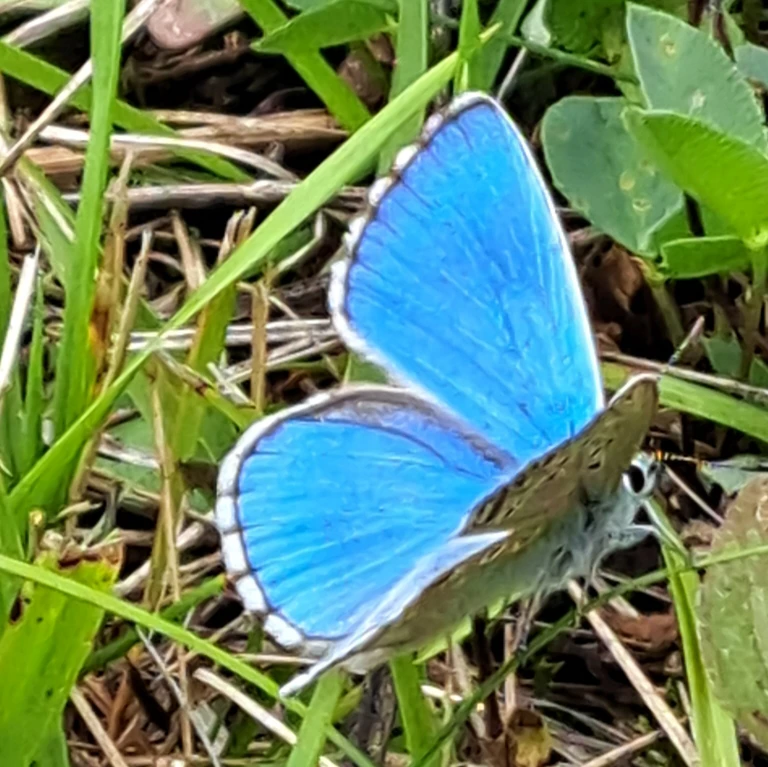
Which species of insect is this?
Lysandra bellargus
